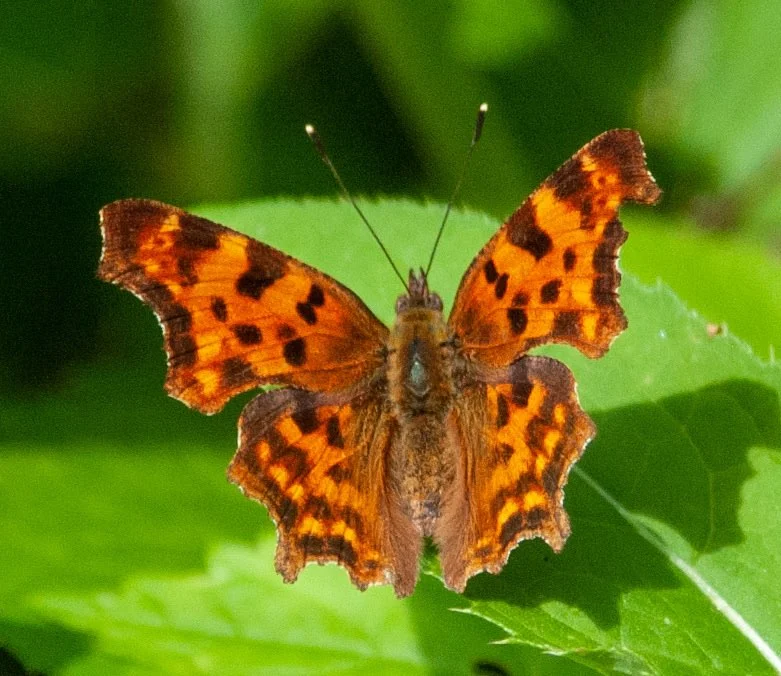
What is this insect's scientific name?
Polygonia c-album
